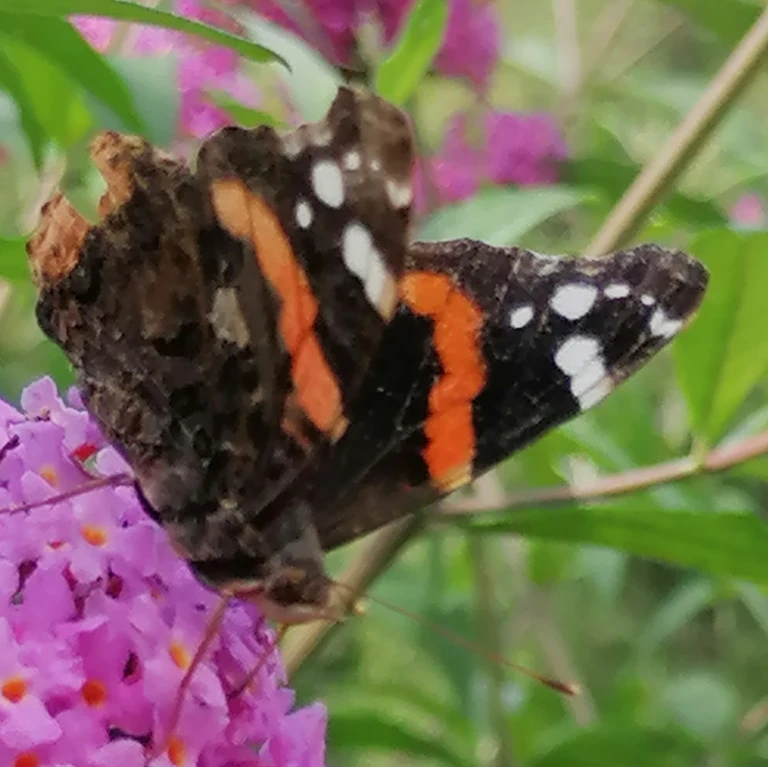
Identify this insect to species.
Vanessa atalanta
